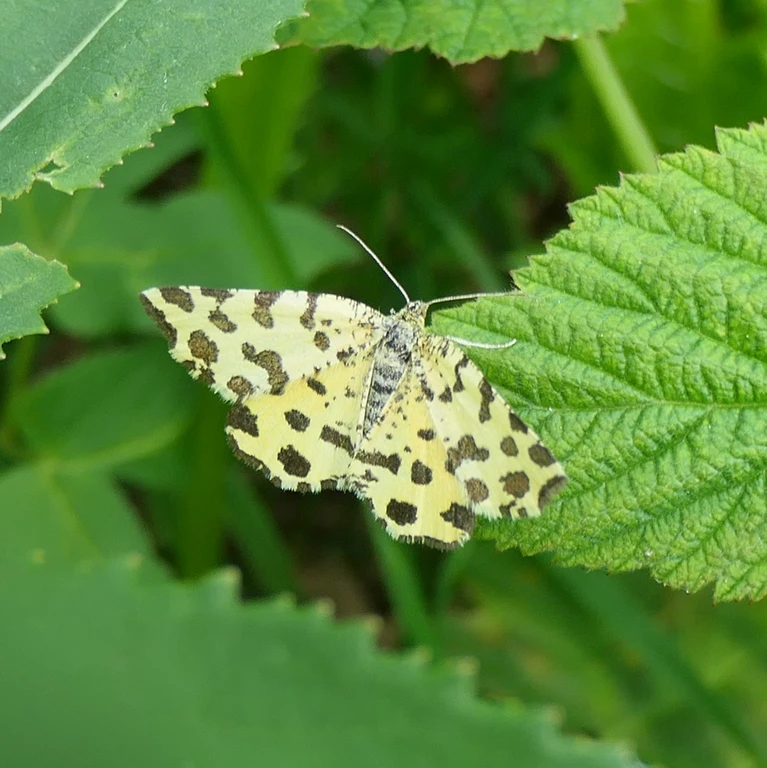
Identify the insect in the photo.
Pseudopanthera macularia
